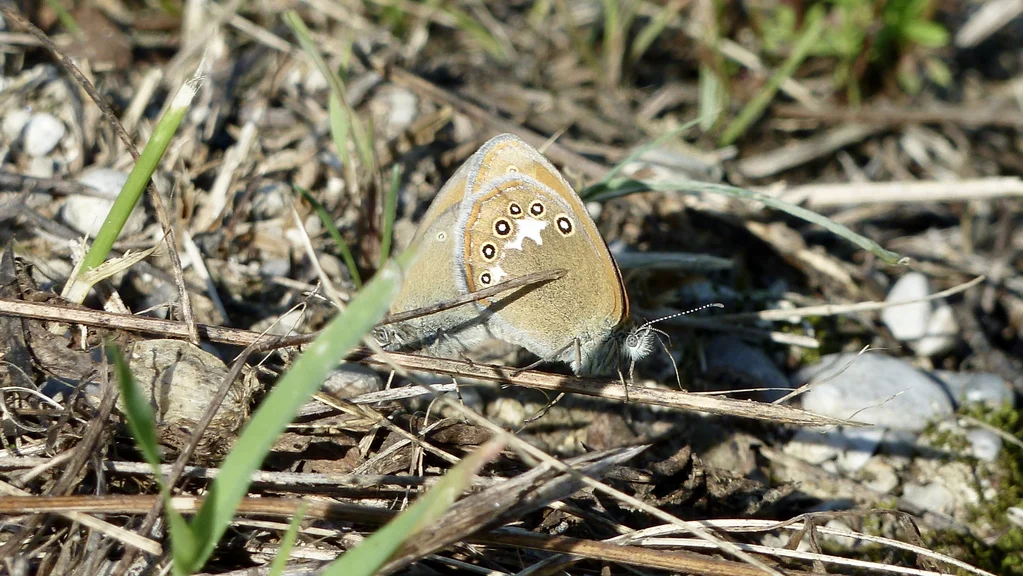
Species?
Coenonympha glycerion (also Coenonympha iphis)
